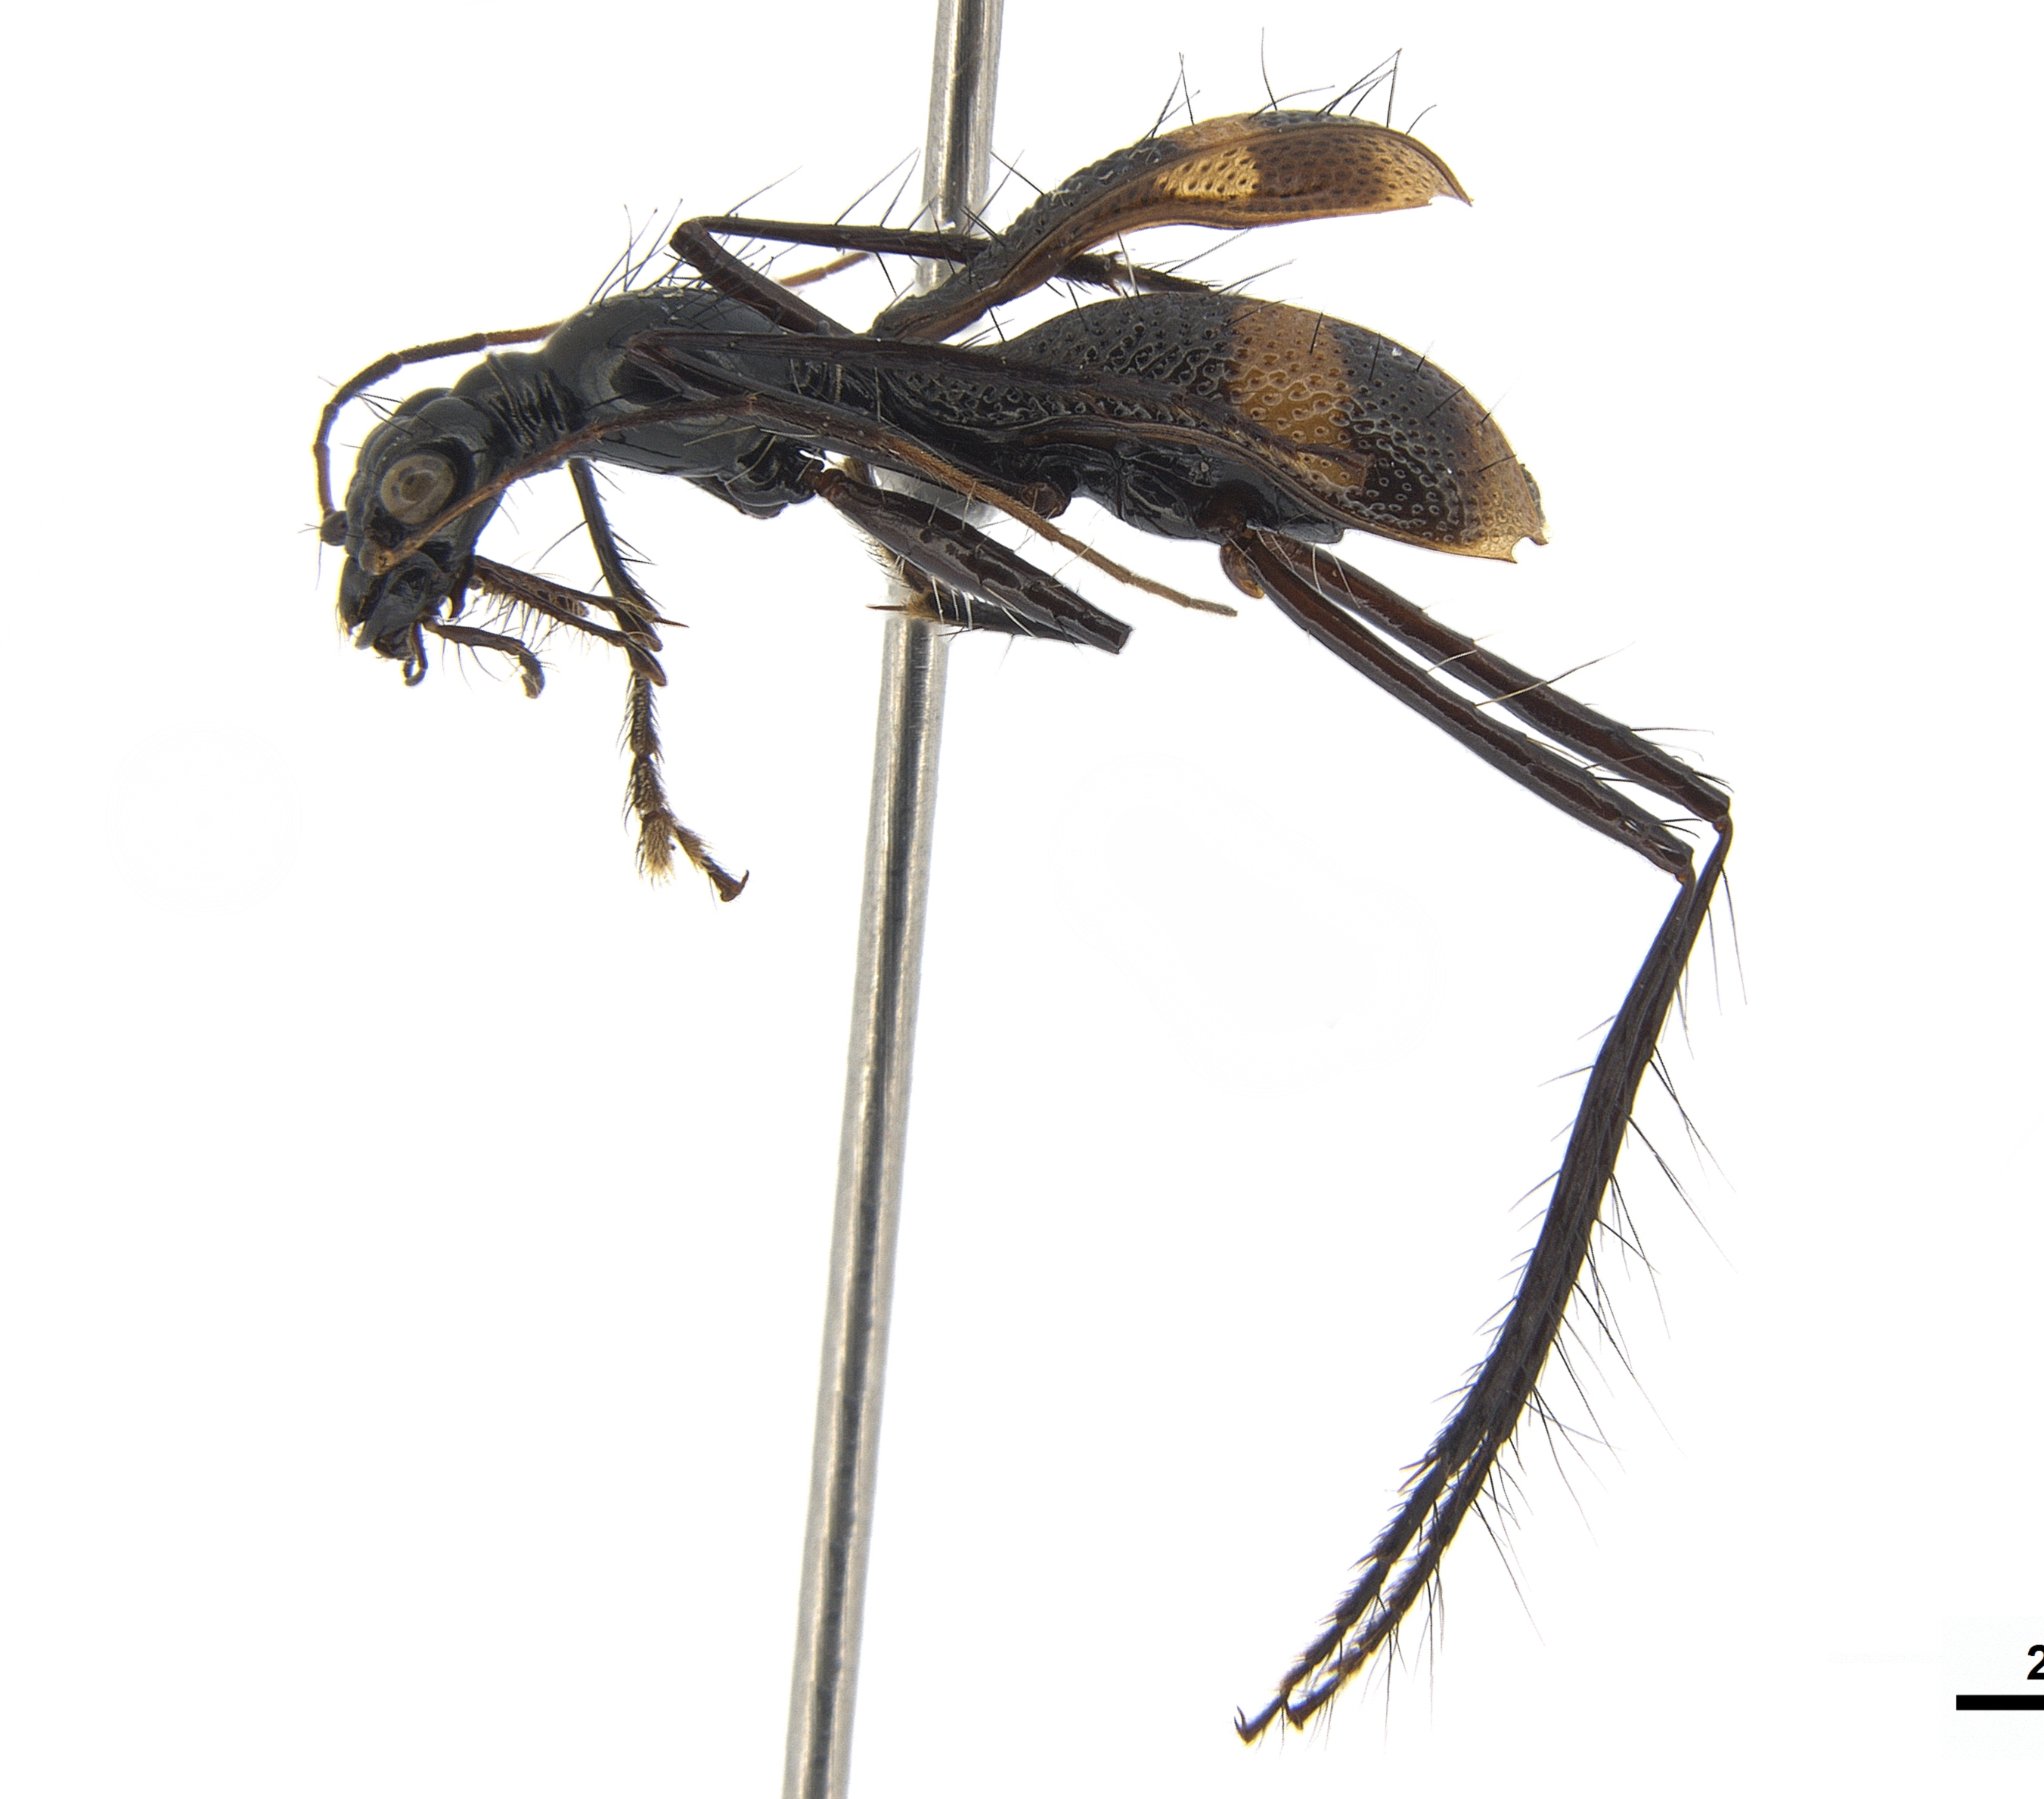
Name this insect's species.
Ctenostoma agnatum
